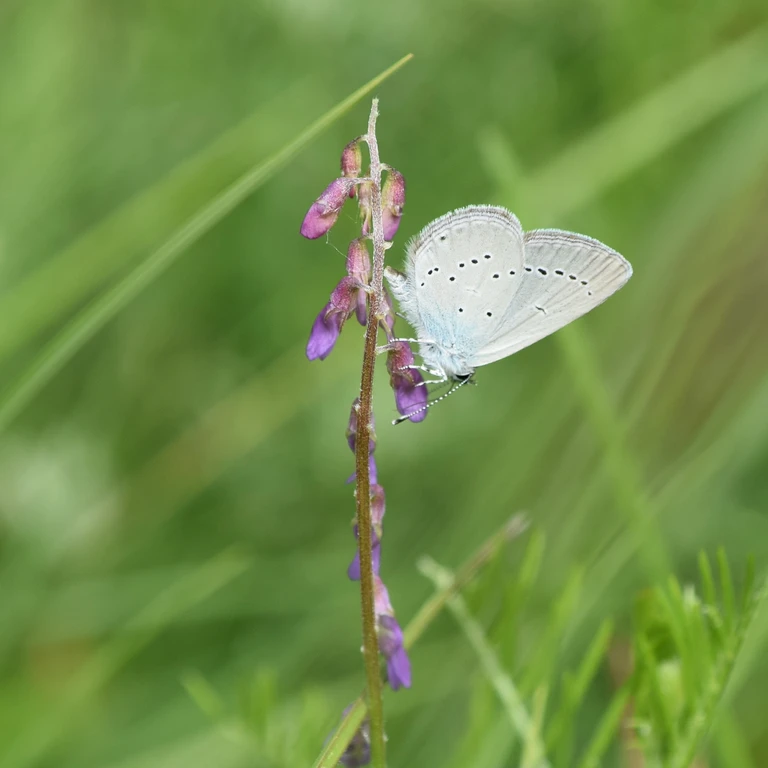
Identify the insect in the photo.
Cupido minimus
